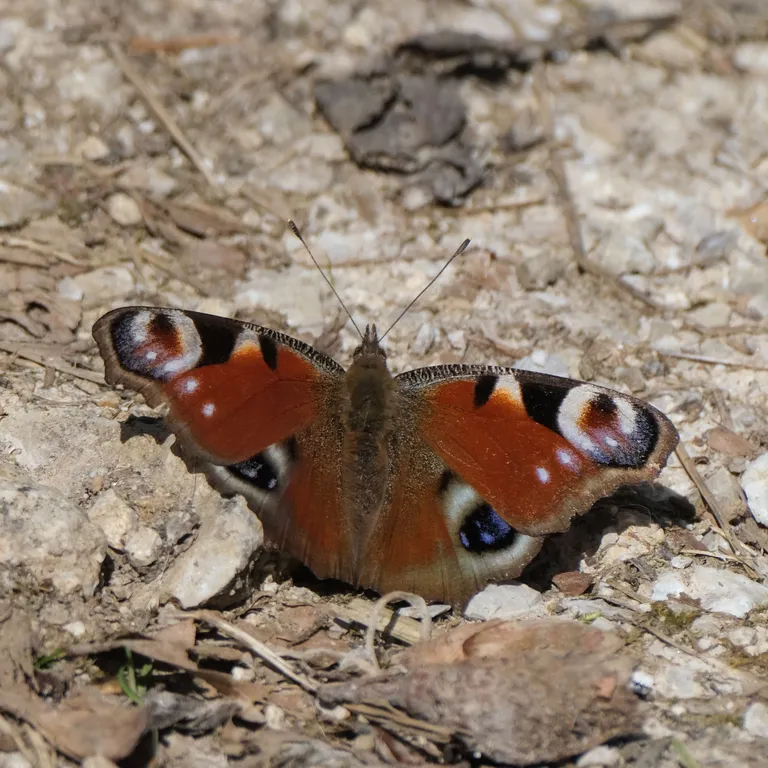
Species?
Aglais io
